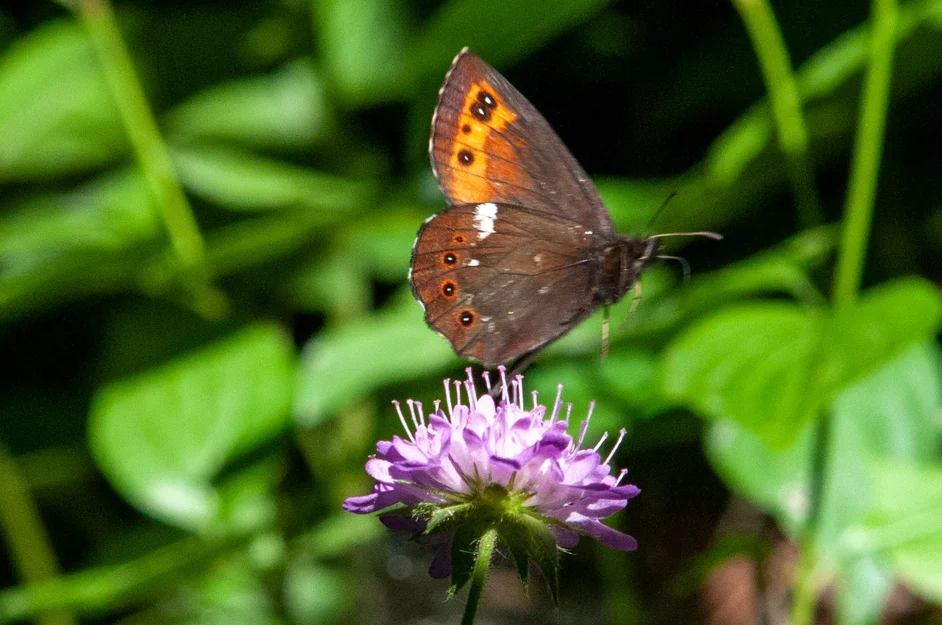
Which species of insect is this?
Erebia ligea
